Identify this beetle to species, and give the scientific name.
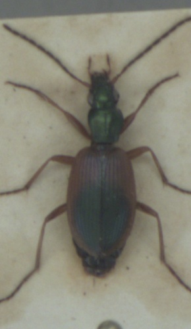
Anchomenus dorsalis
